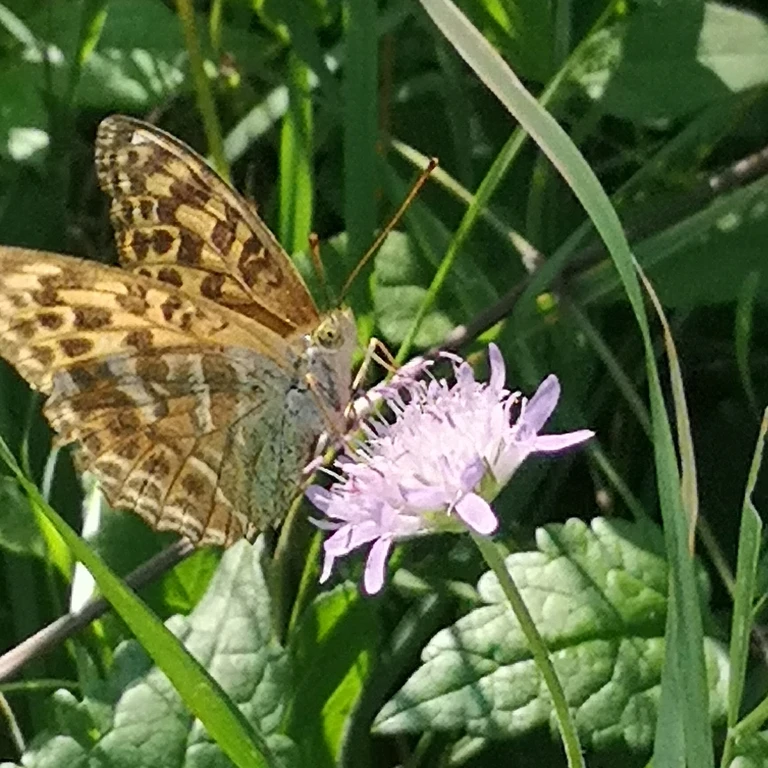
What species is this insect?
Argynnis paphia
